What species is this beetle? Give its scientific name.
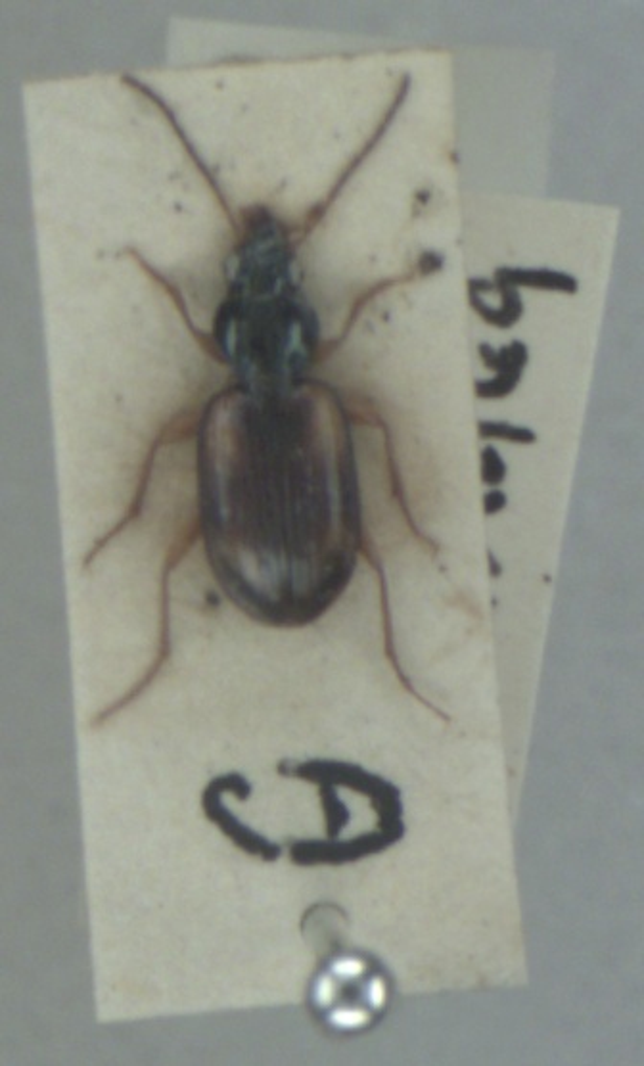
Bembidion tetracolum
